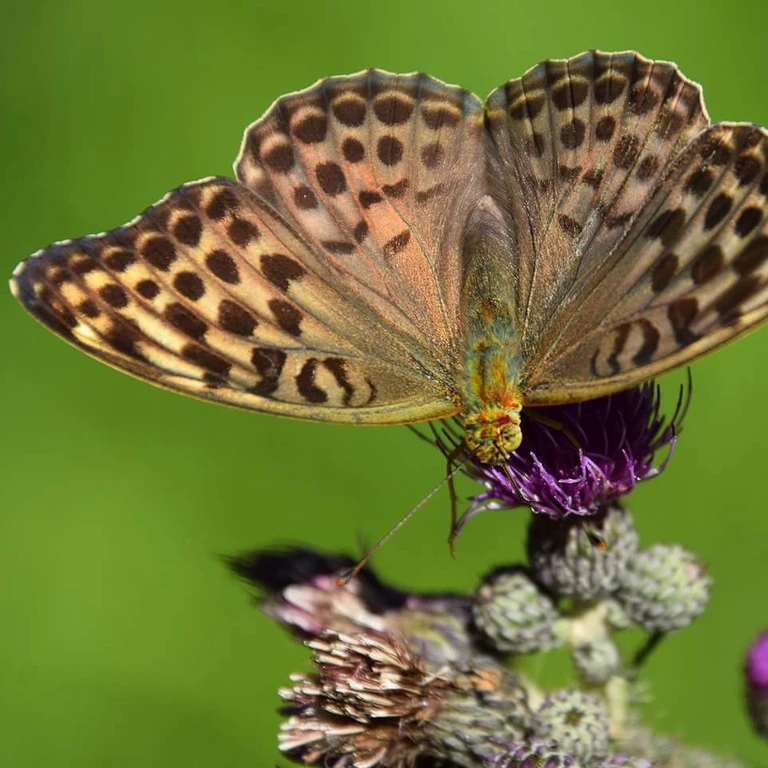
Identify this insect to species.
Argynnis paphia
